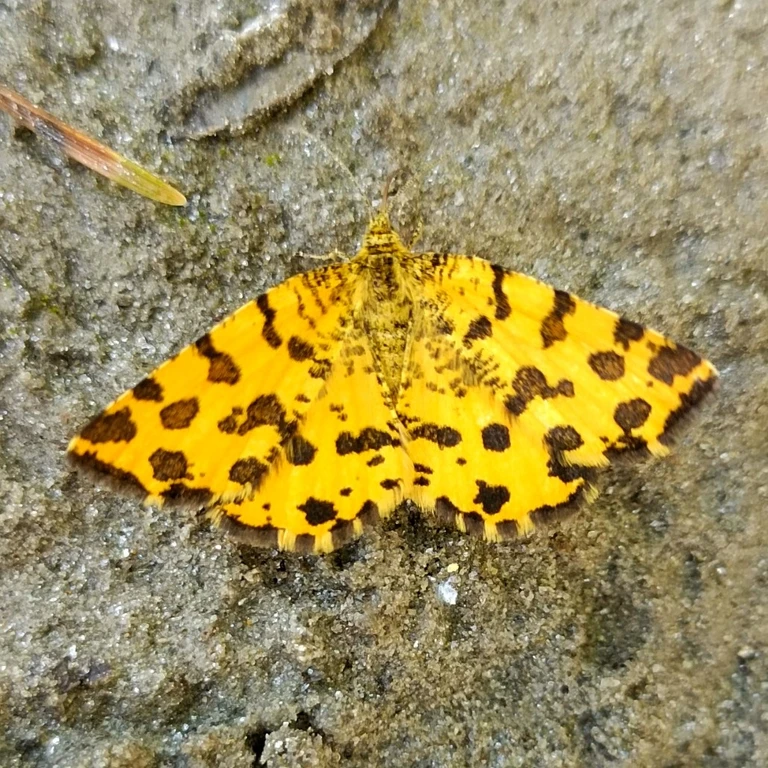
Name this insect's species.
Pseudopanthera macularia
